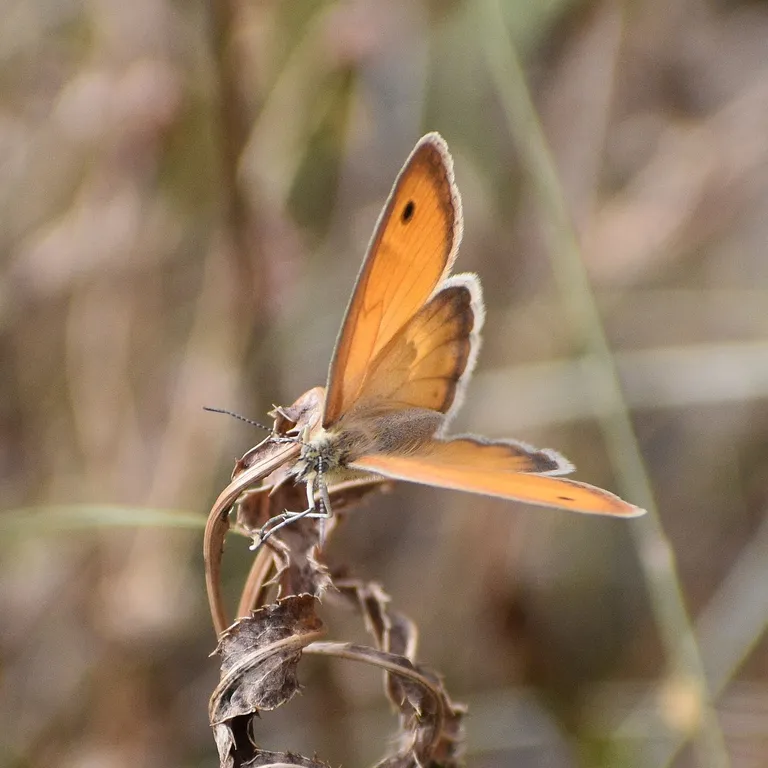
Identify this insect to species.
Coenonympha pamphilus
